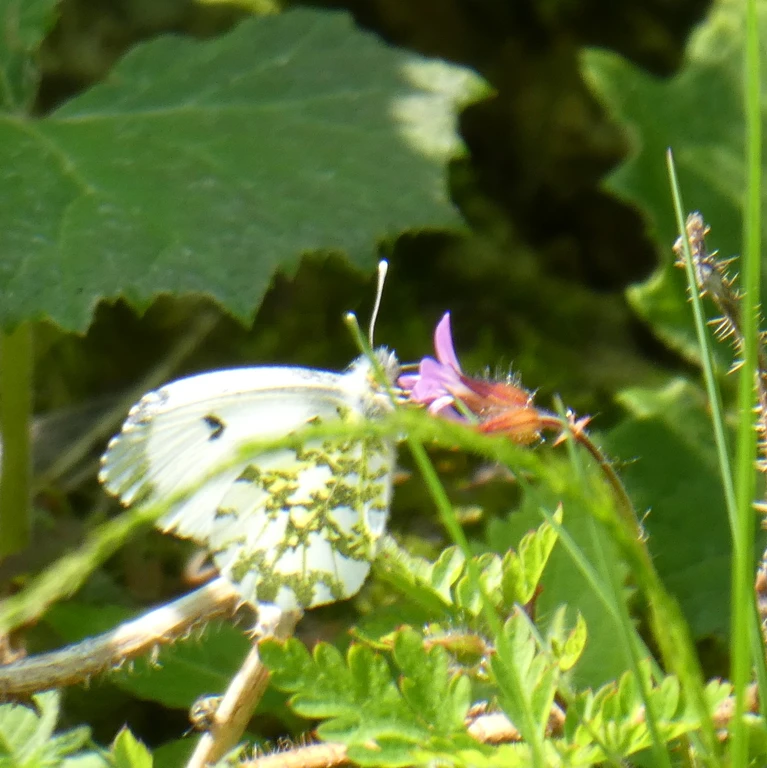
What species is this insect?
Anthocharis cardamines
